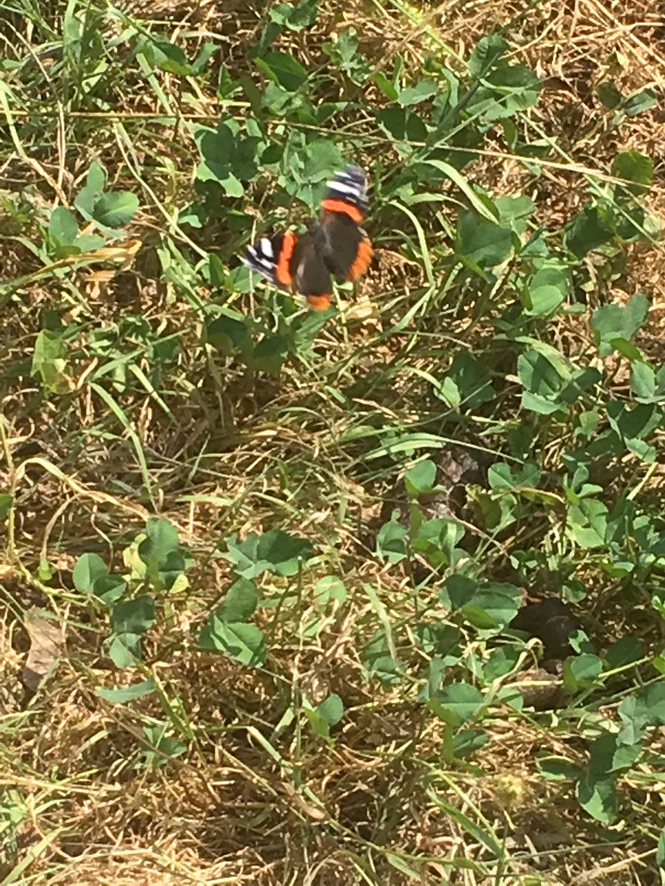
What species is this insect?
Vanessa atalanta
